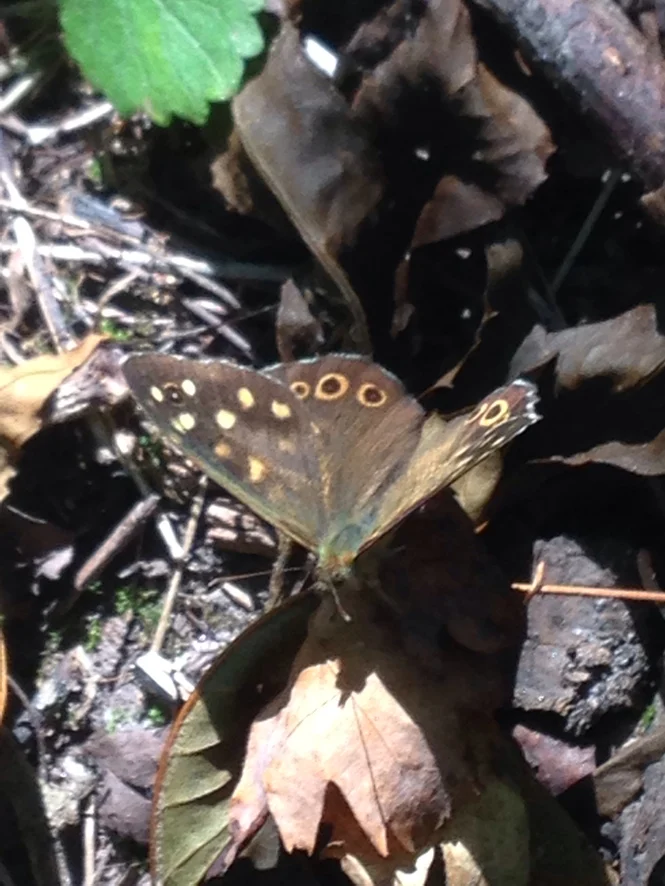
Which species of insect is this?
Pararge aegeria
